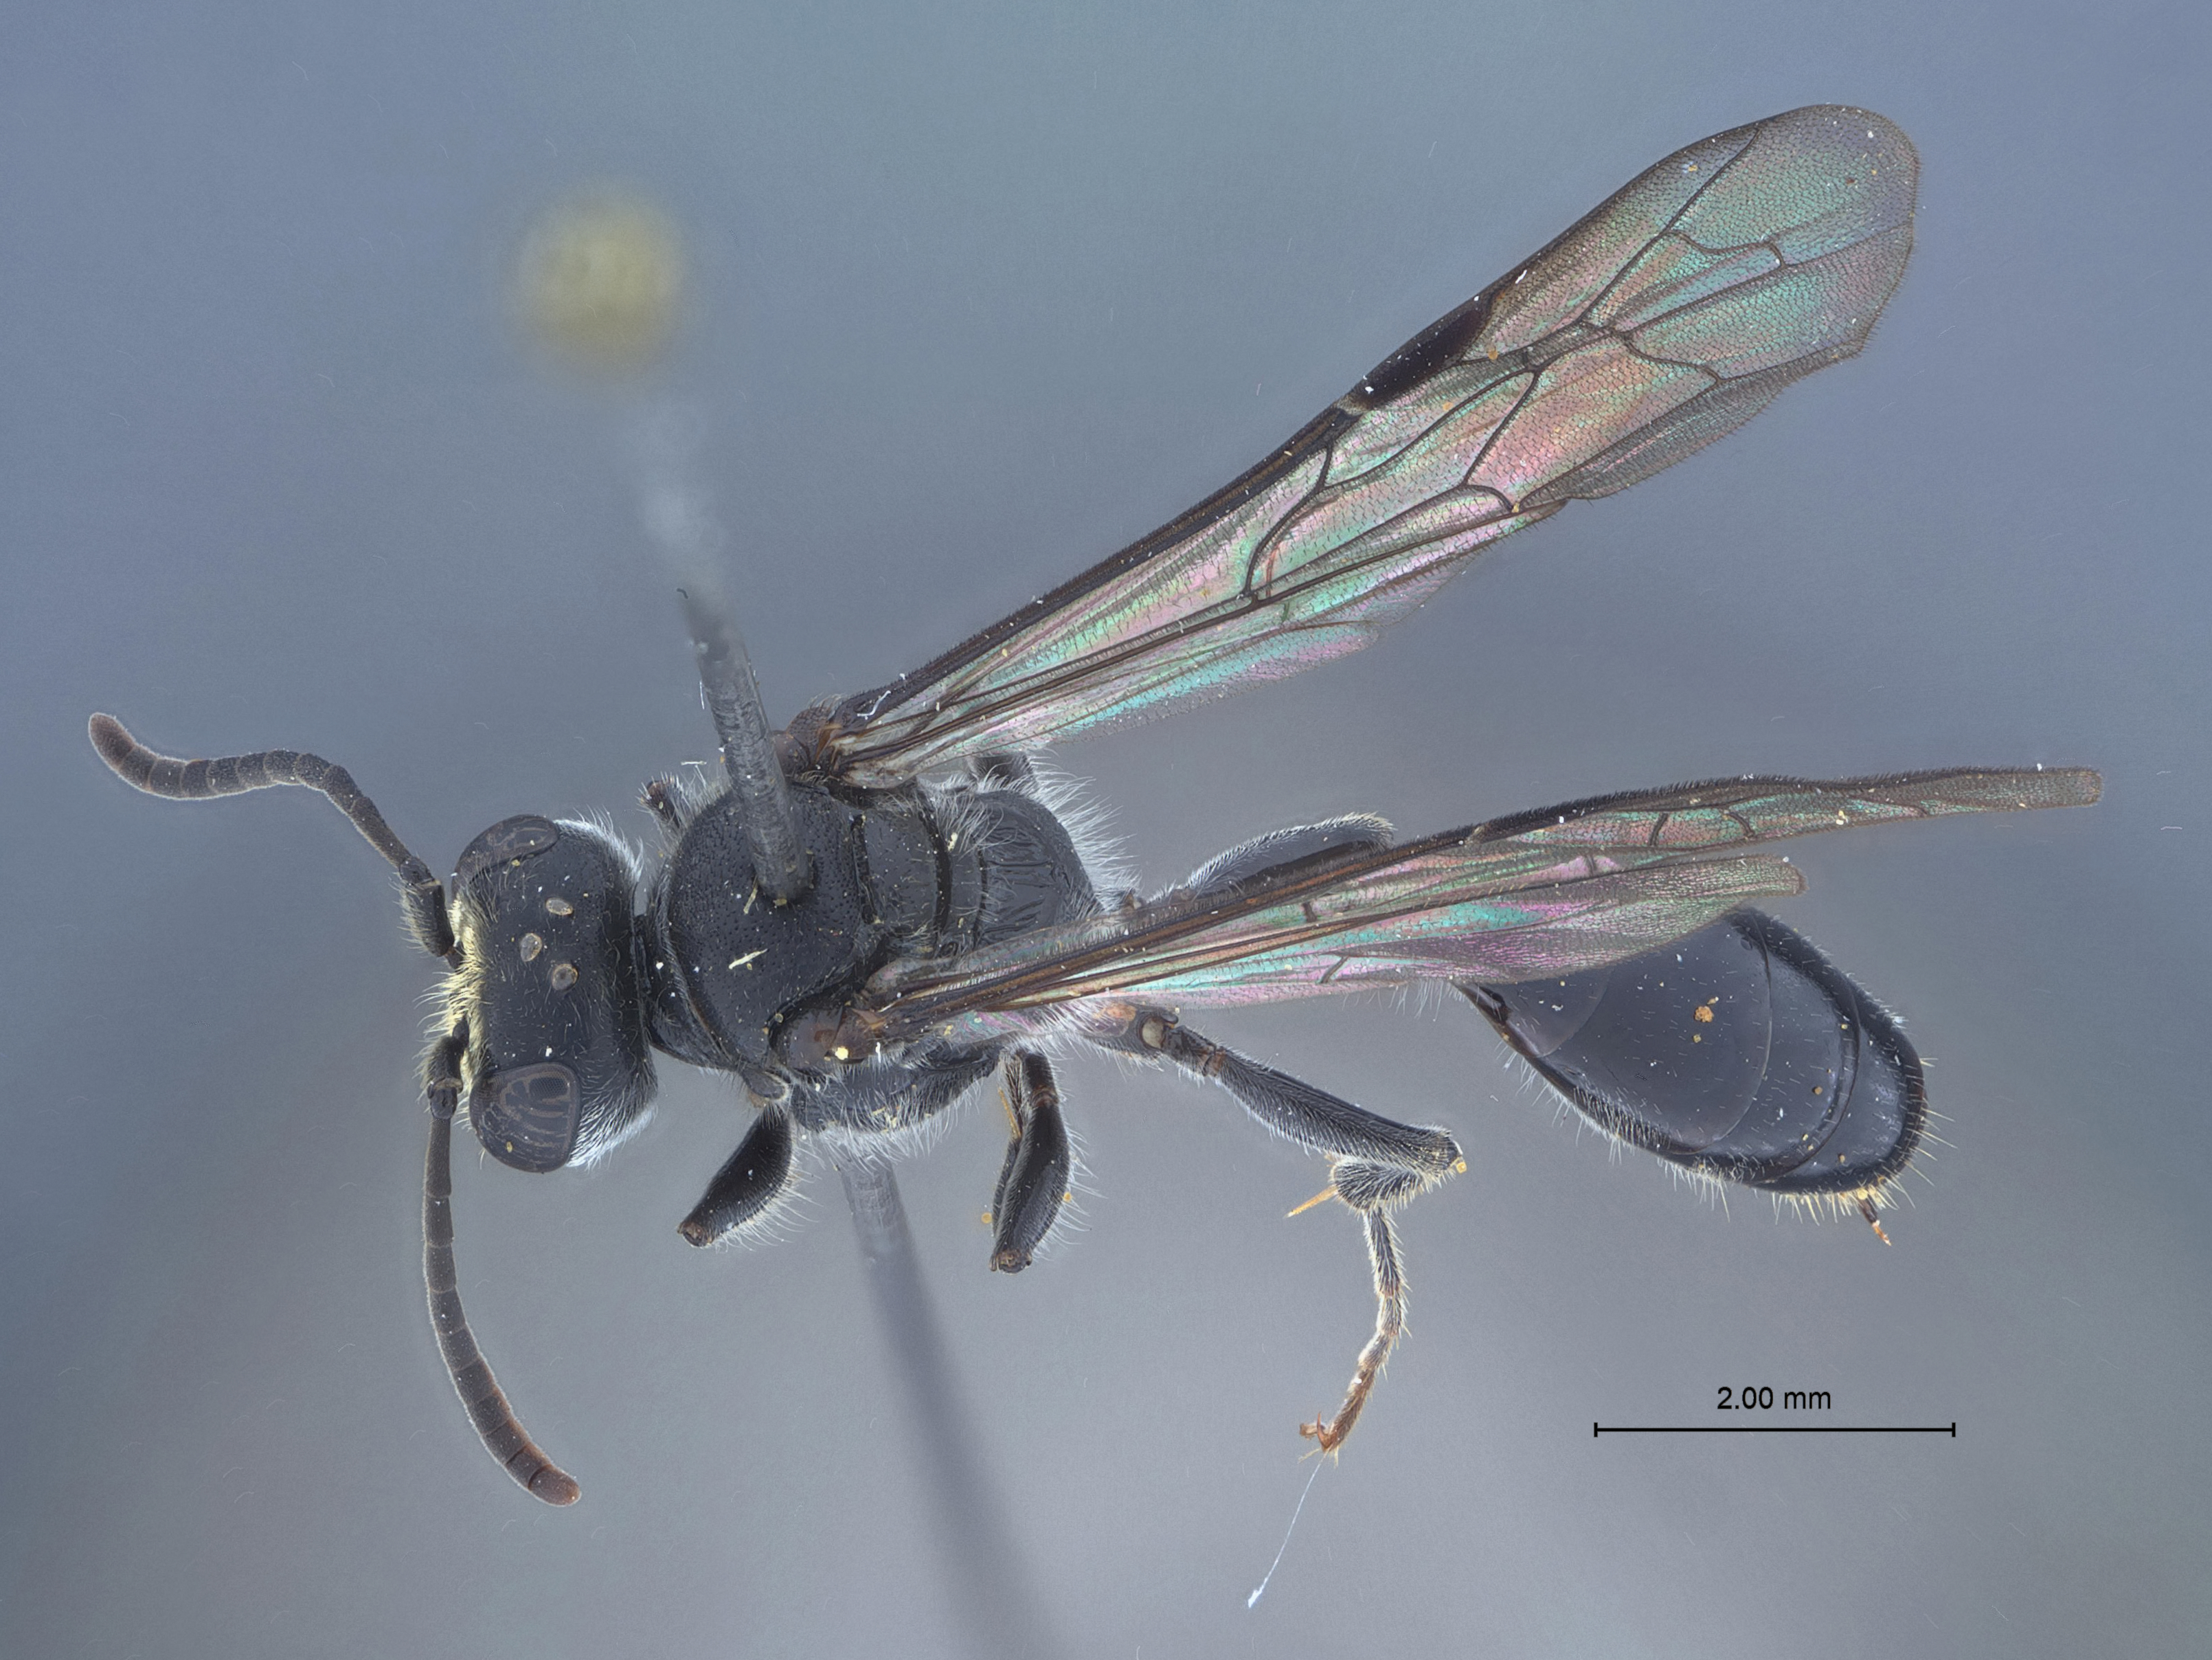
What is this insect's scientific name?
Psen alishanus
